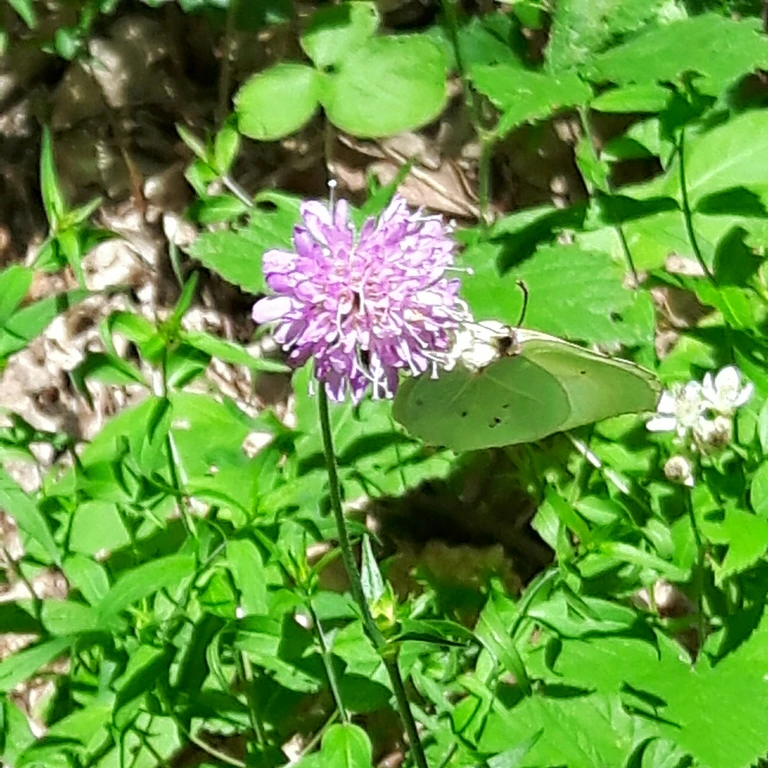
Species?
Gonepteryx rhamni
